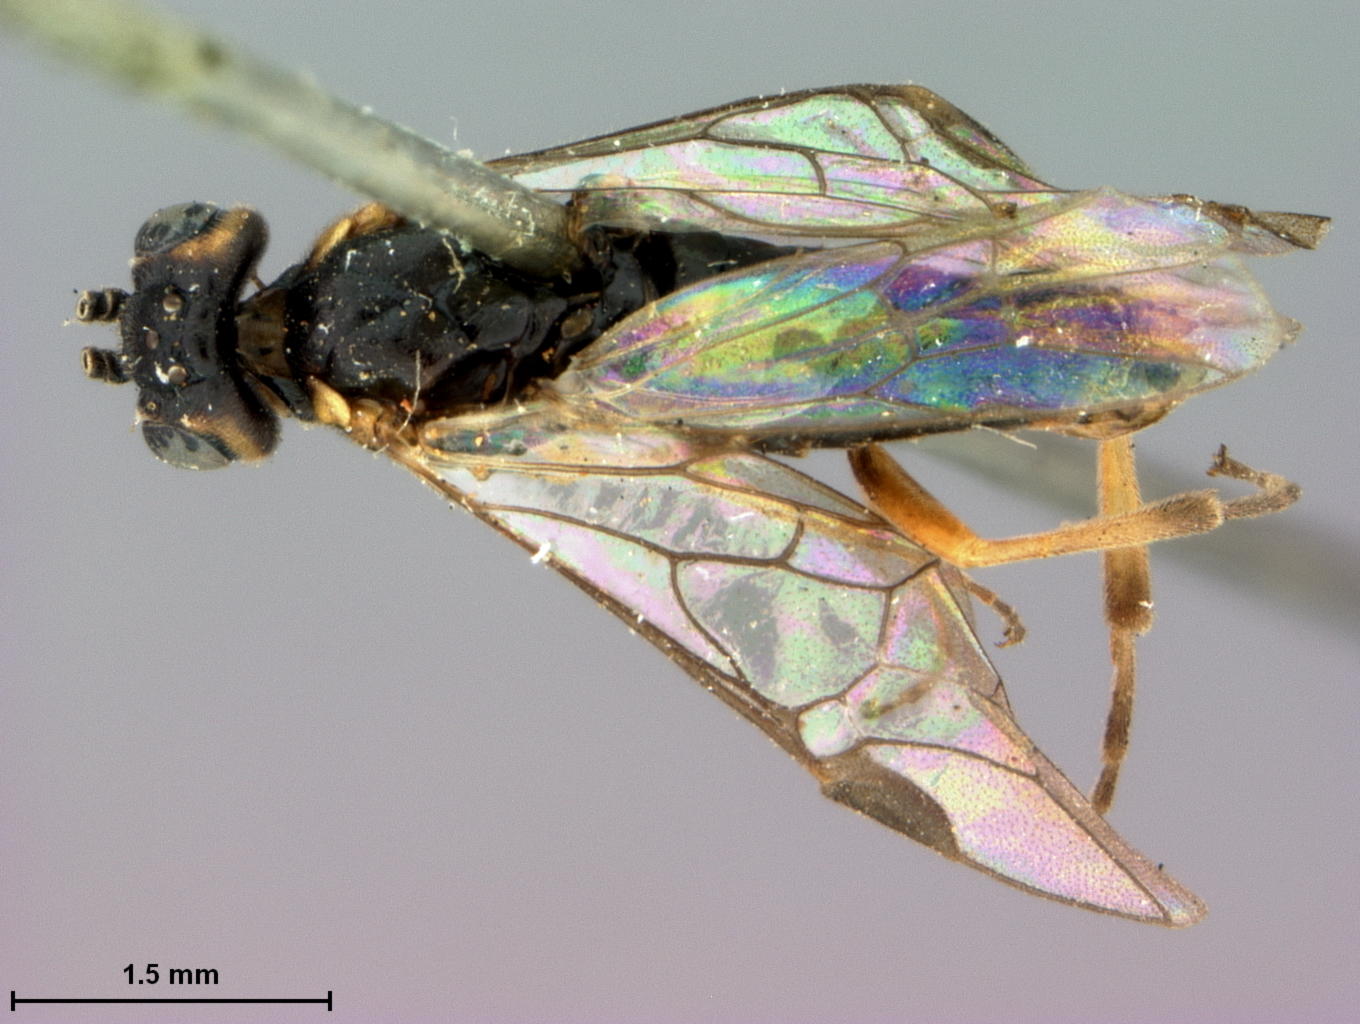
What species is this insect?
Cryptocampus propinquus
